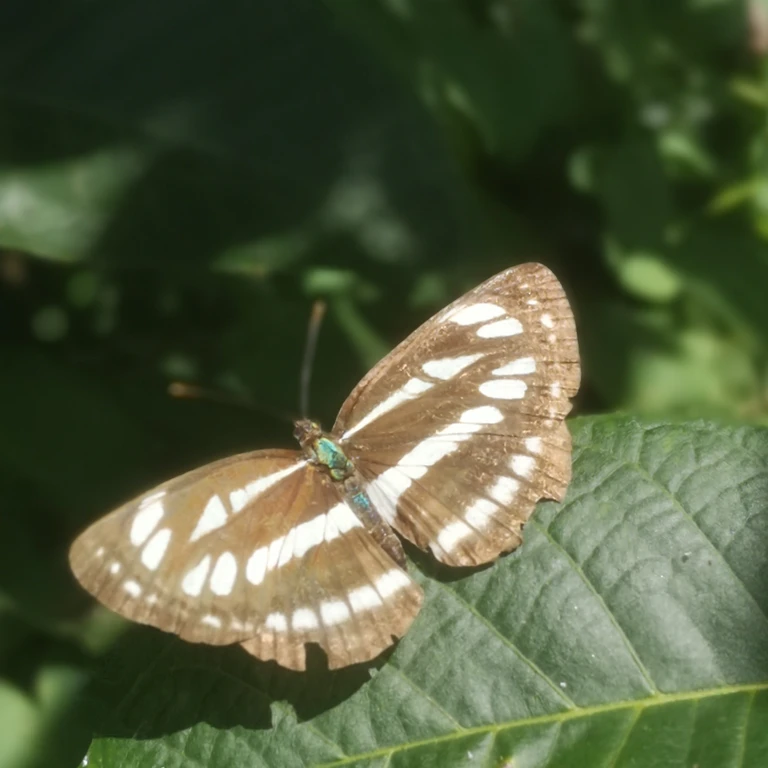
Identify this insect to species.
Neptis sappho
